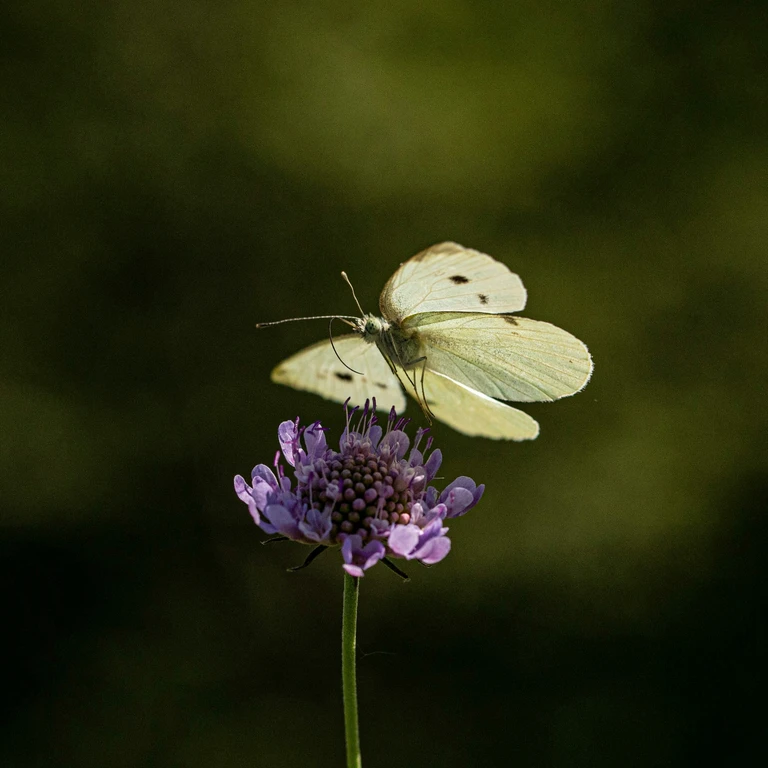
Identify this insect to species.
Pieris rapae
